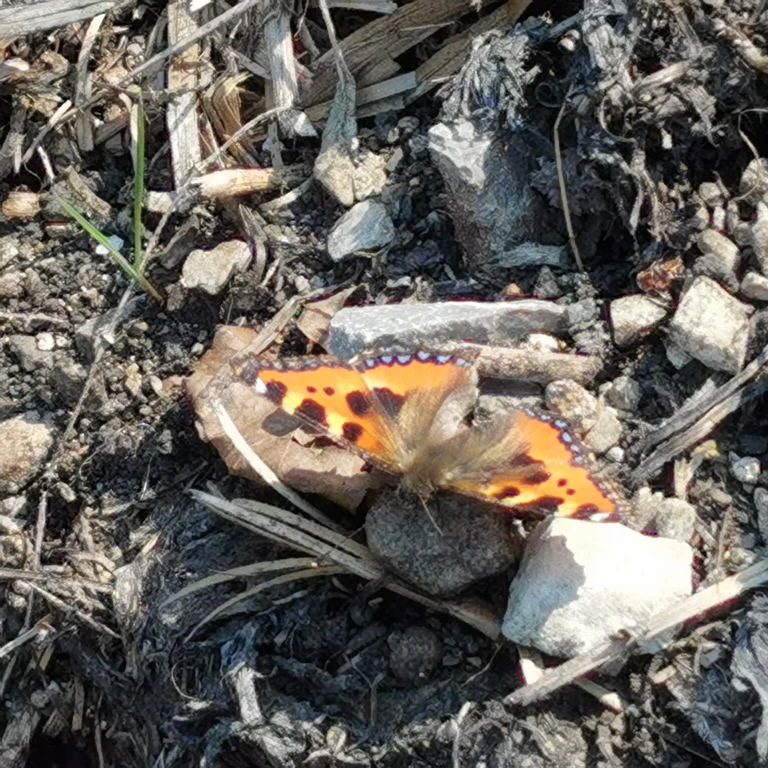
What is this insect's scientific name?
Aglais urticae
